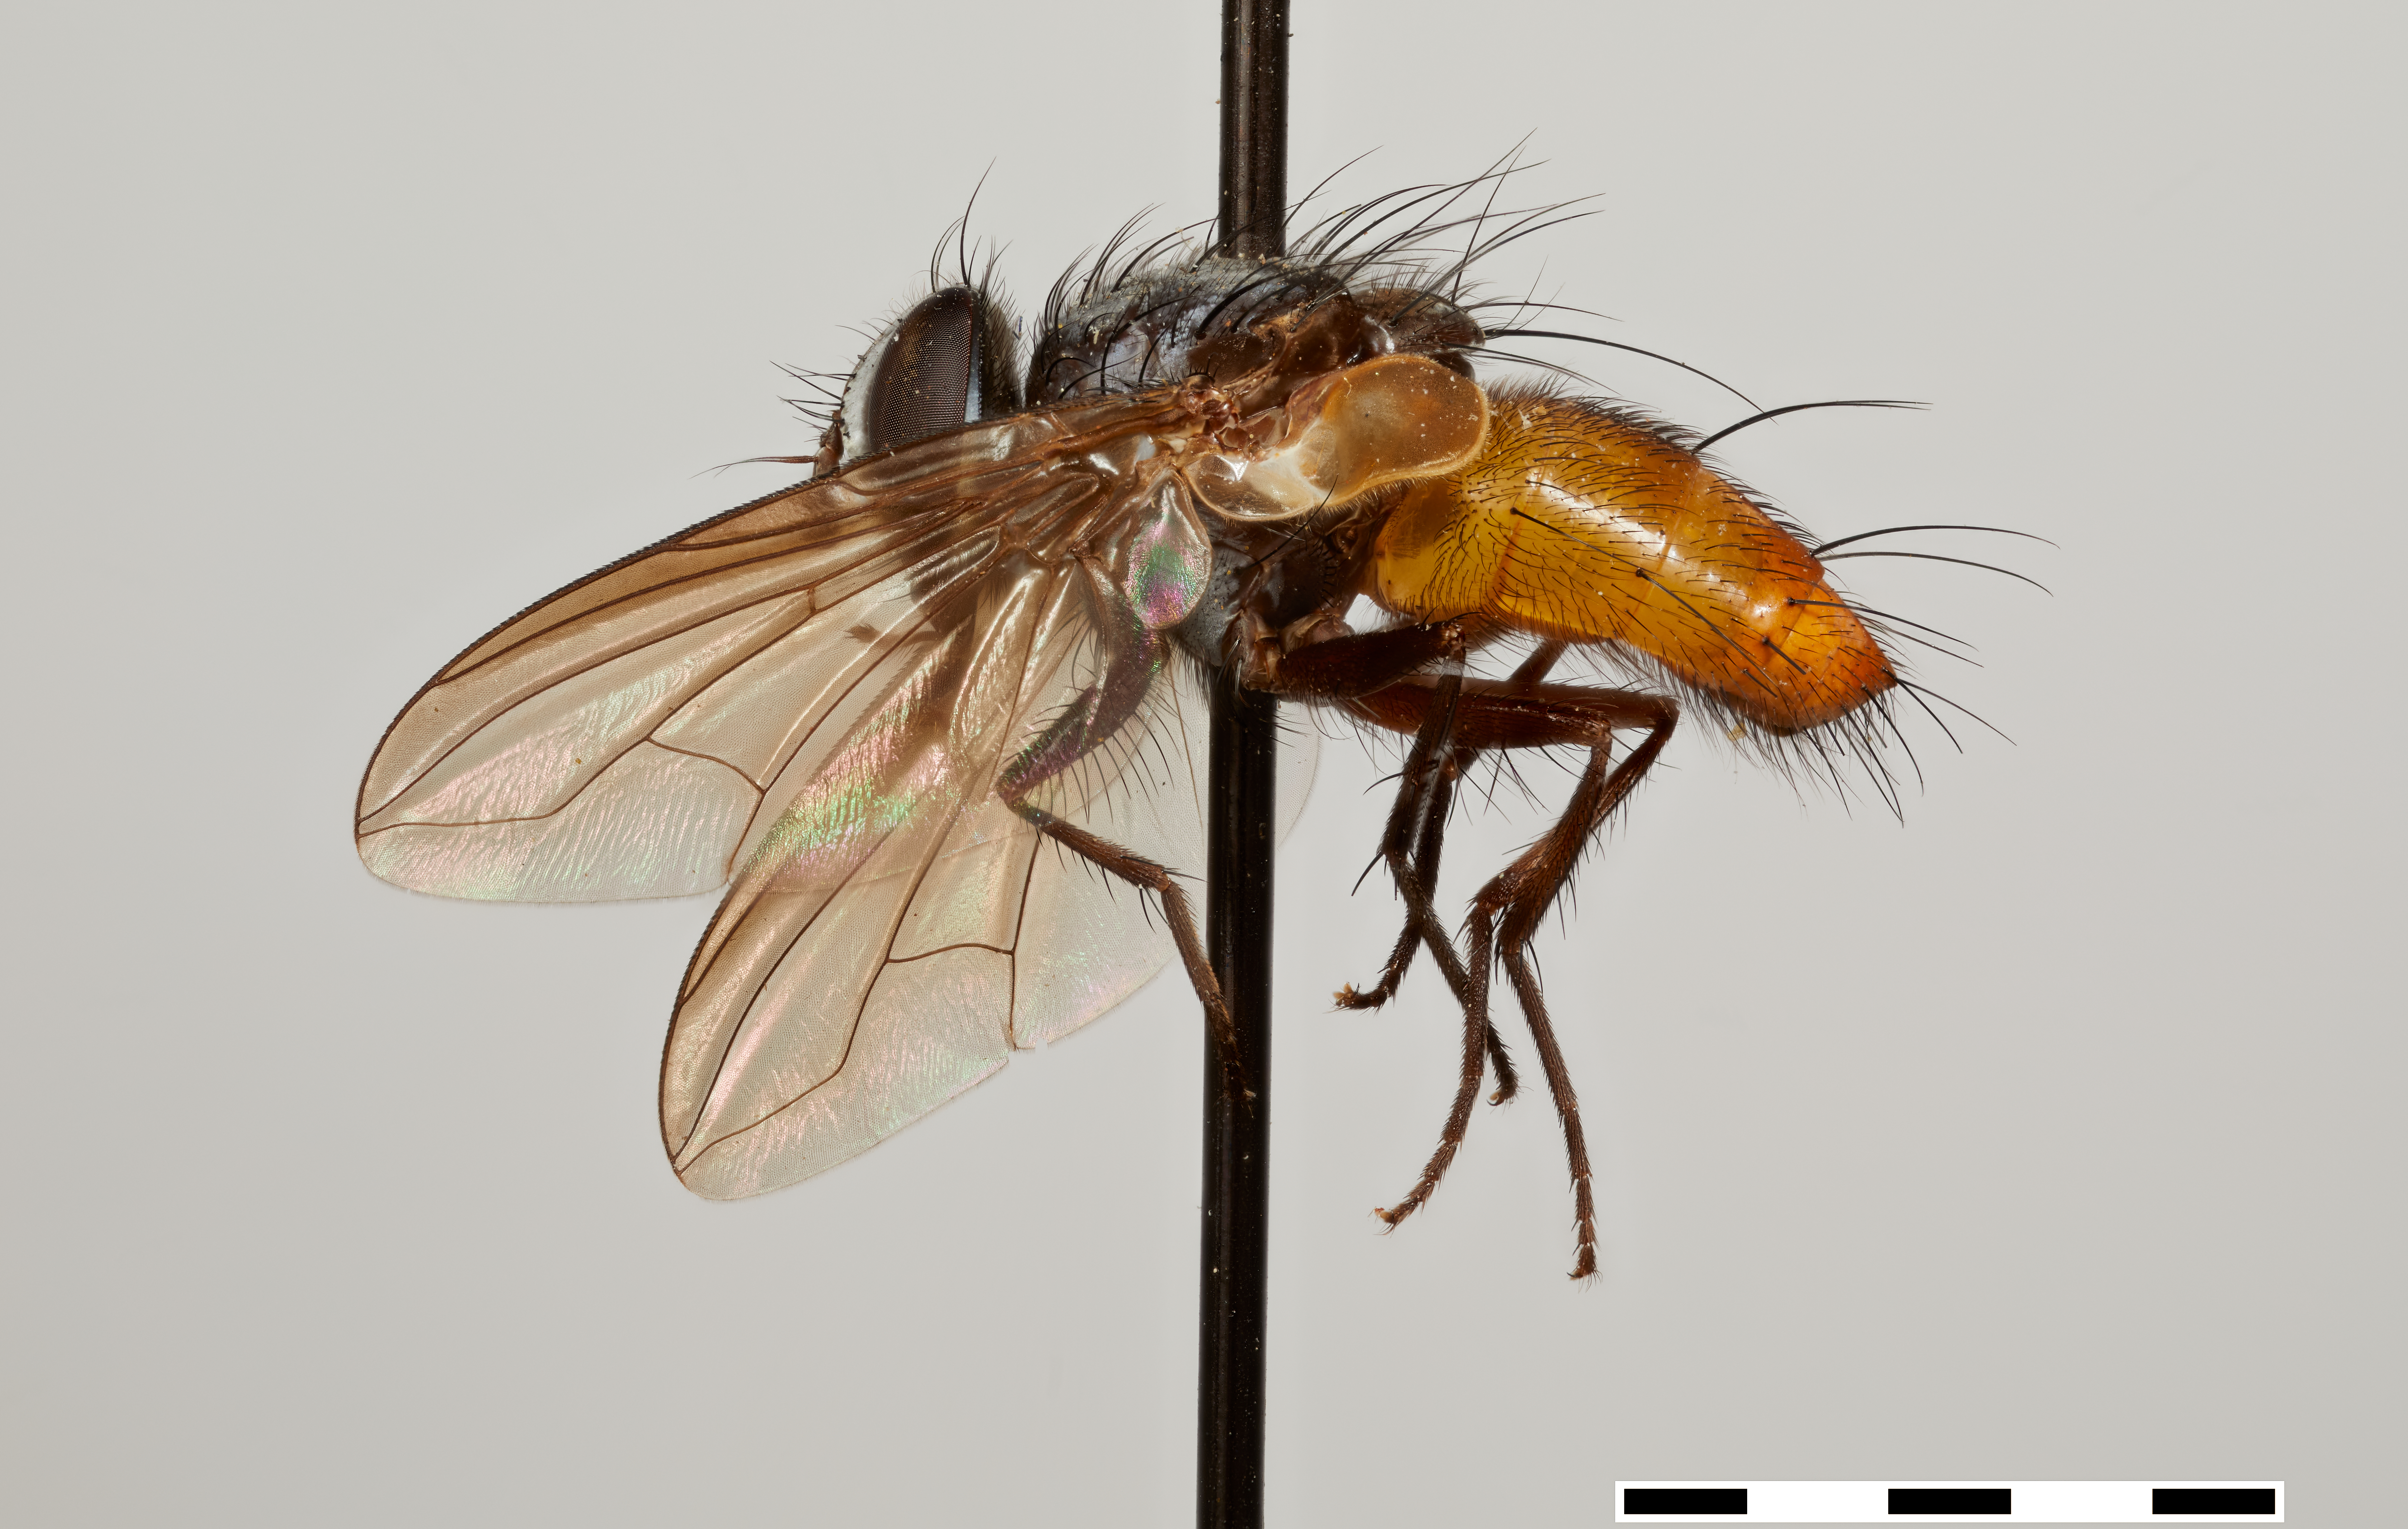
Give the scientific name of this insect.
Erythroargyrops elegans
